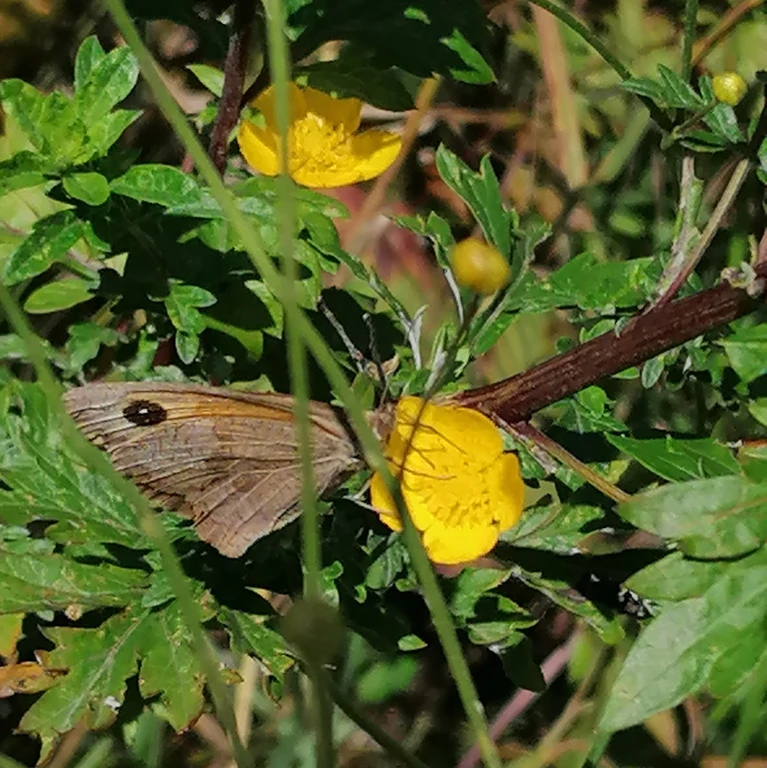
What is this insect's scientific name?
Maniola jurtina
